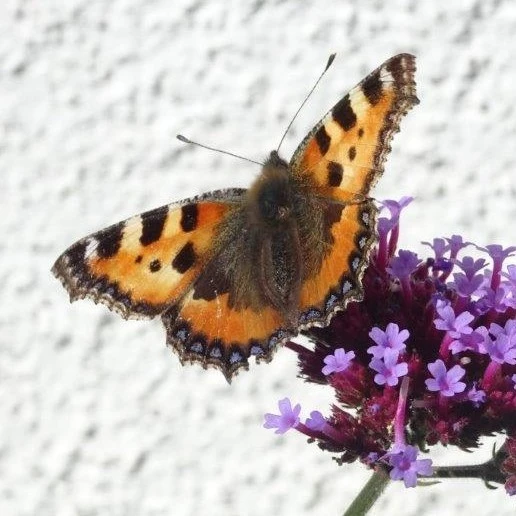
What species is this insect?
Aglais urticae
